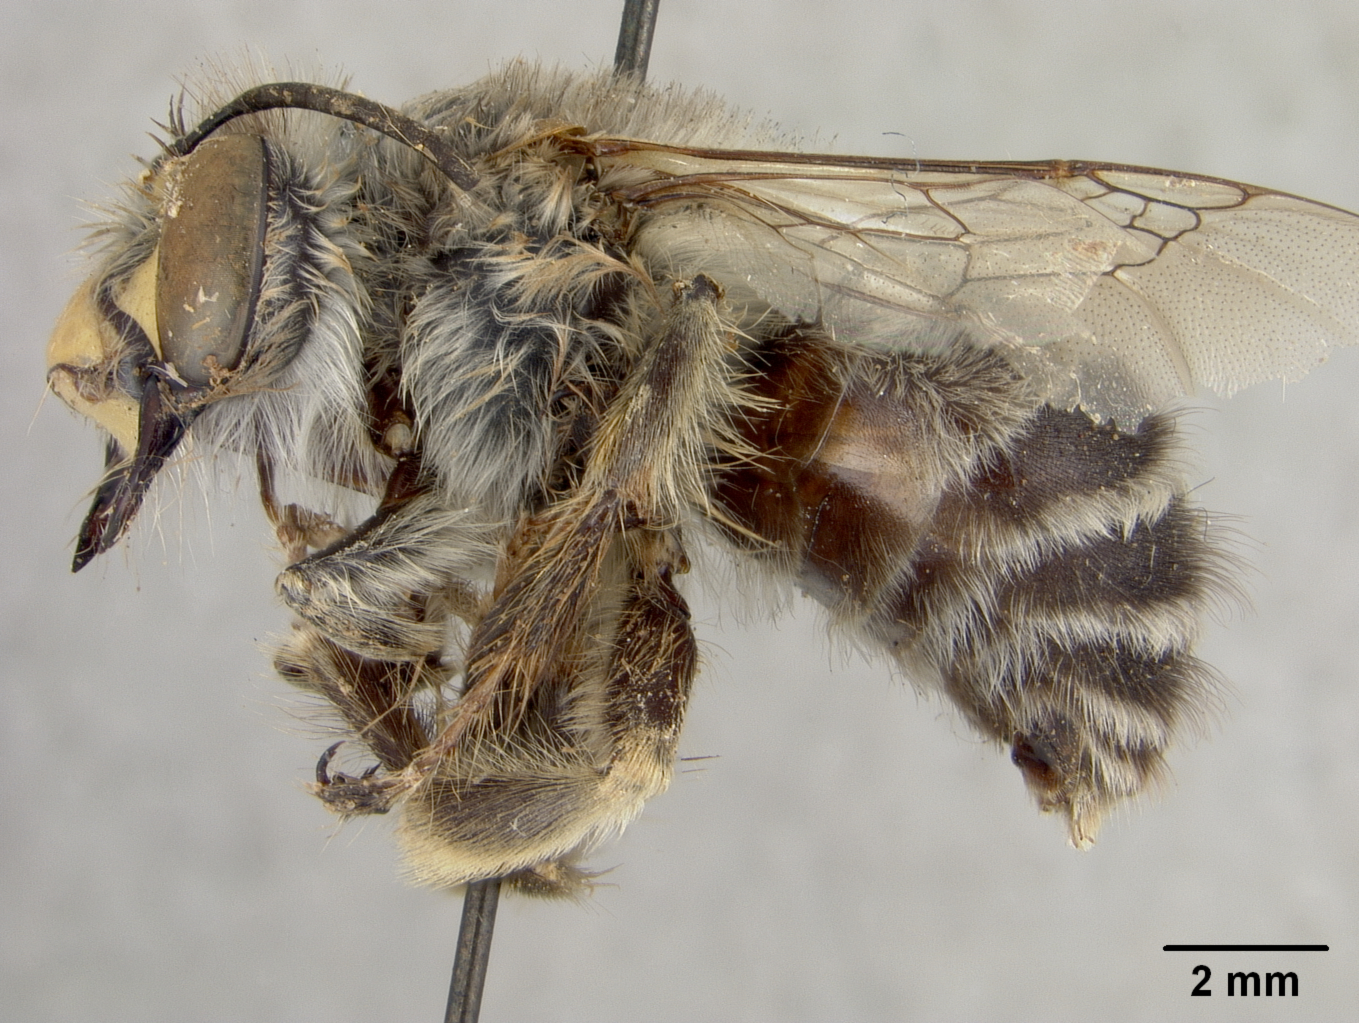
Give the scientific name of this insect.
Anthophora melanognatha
